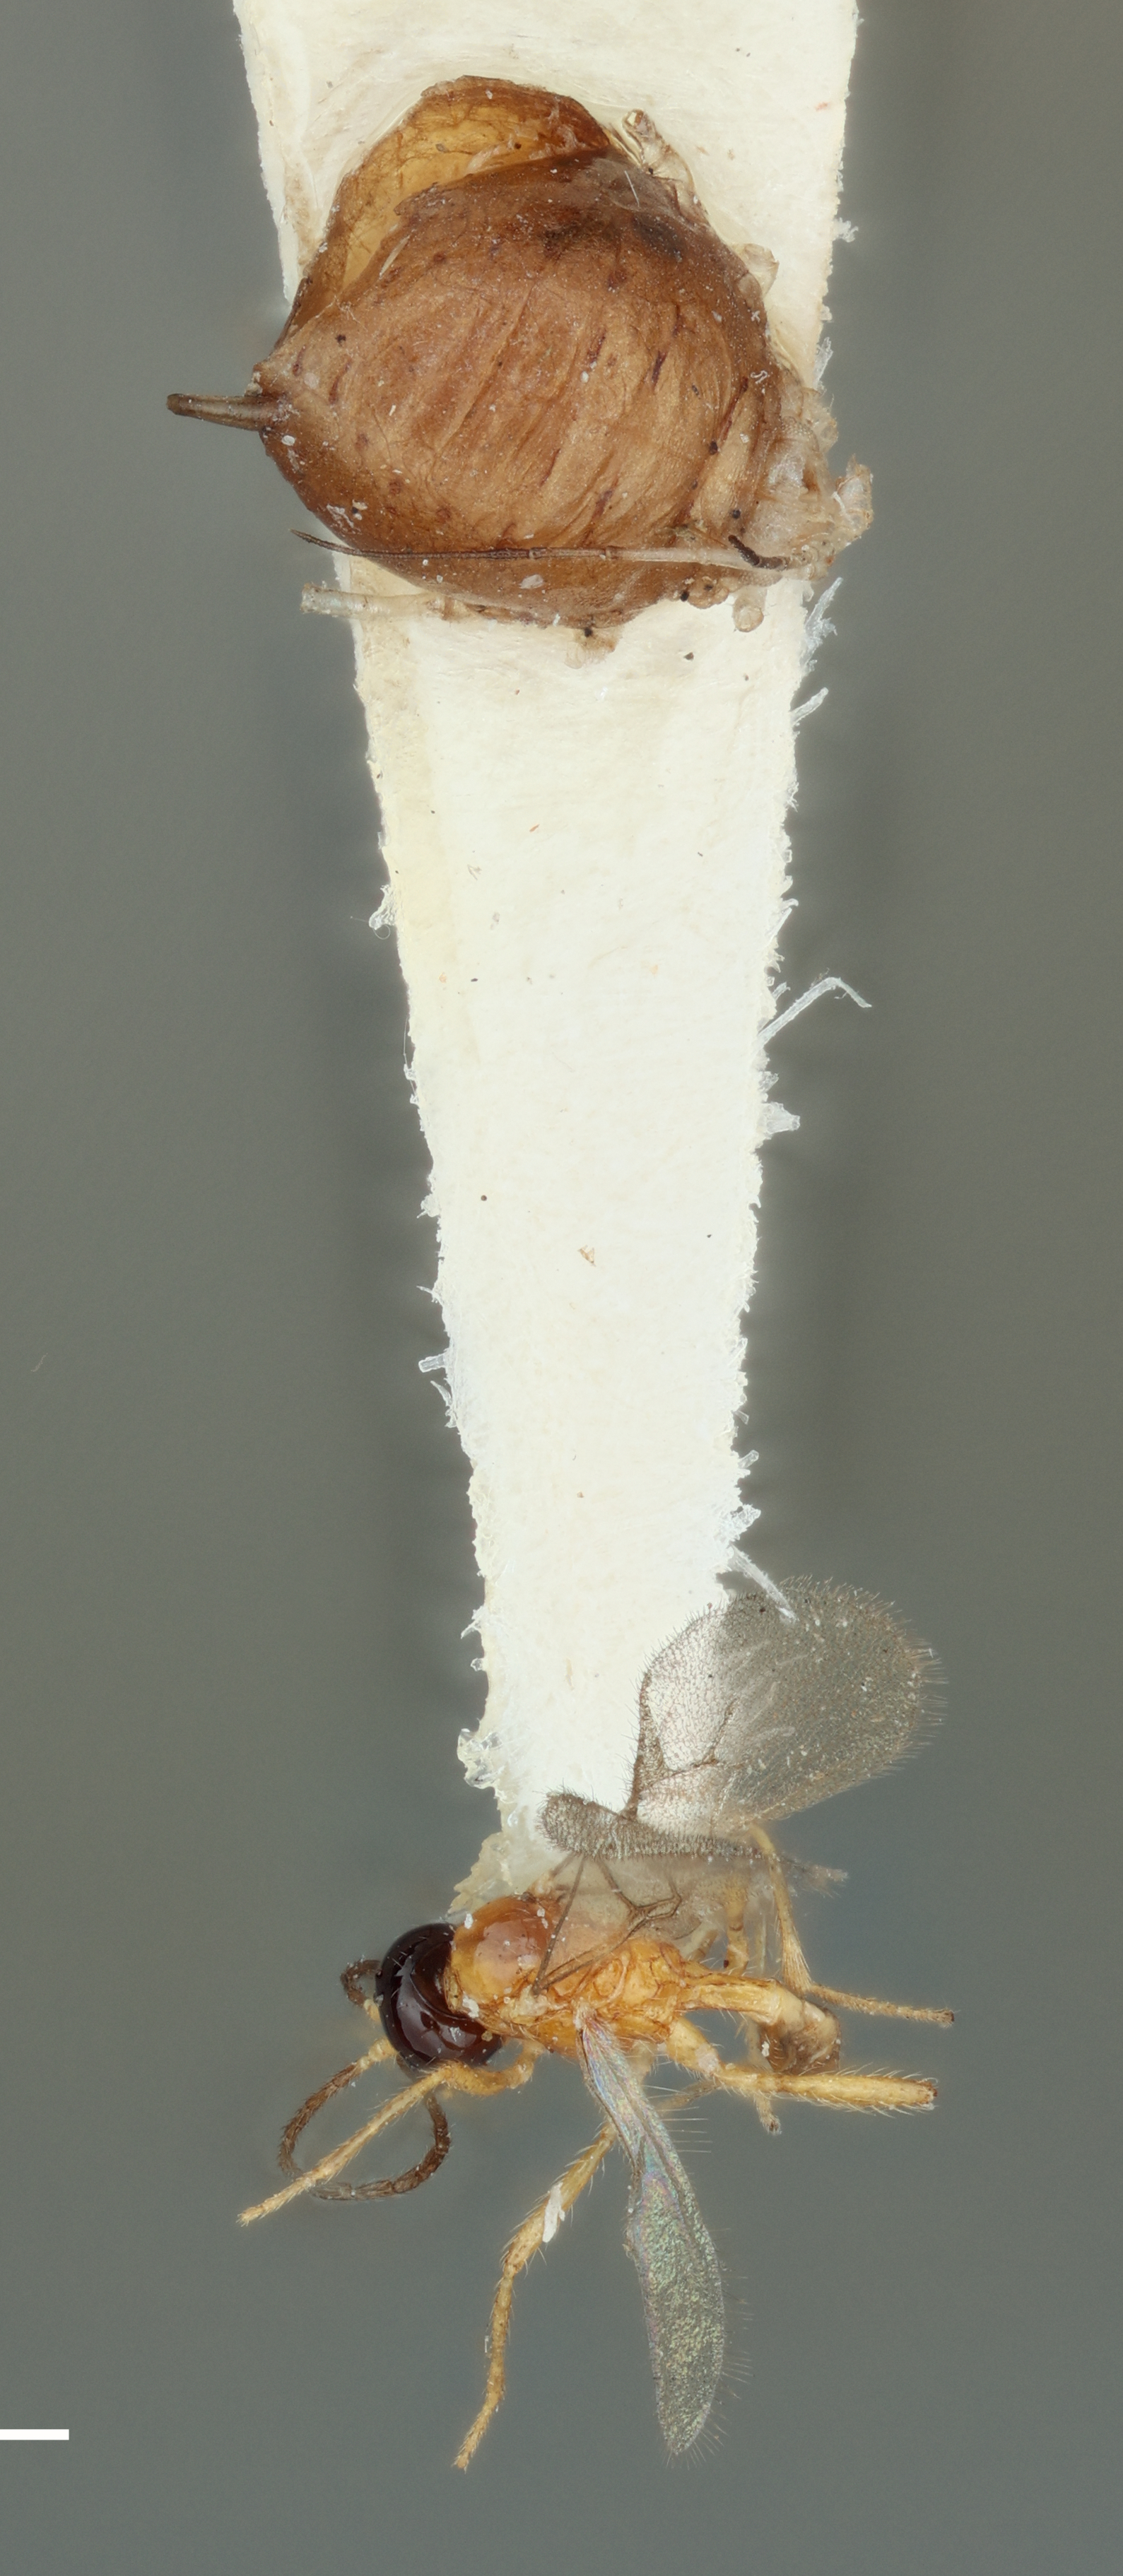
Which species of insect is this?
Monoctonus woodwardiae
